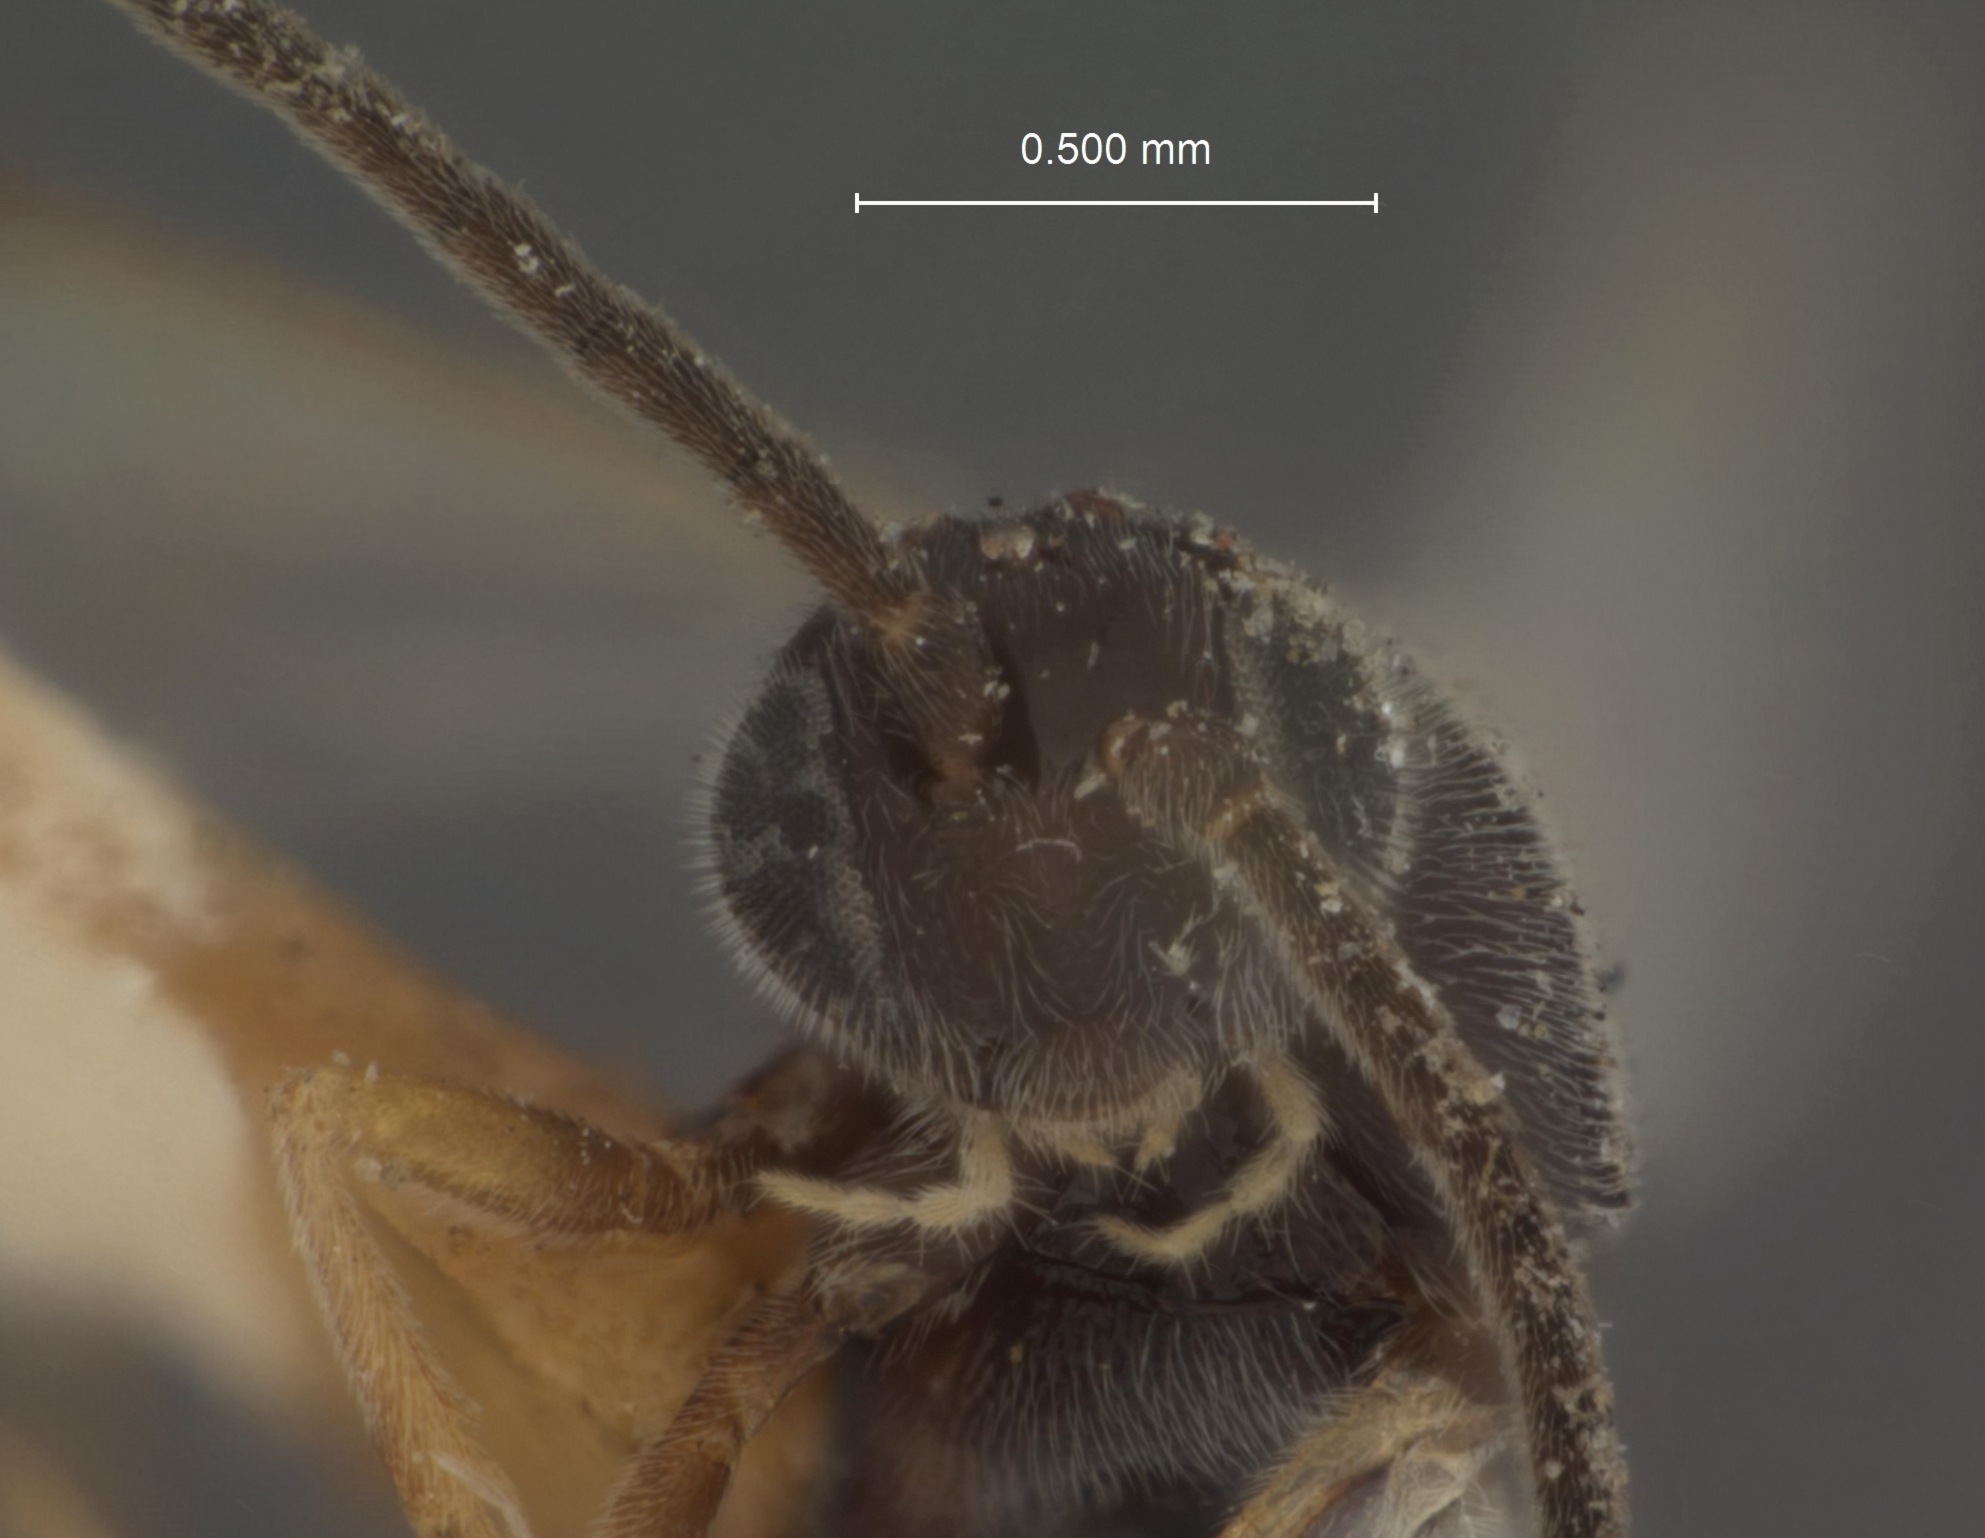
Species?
Apanteles lacteicolor
